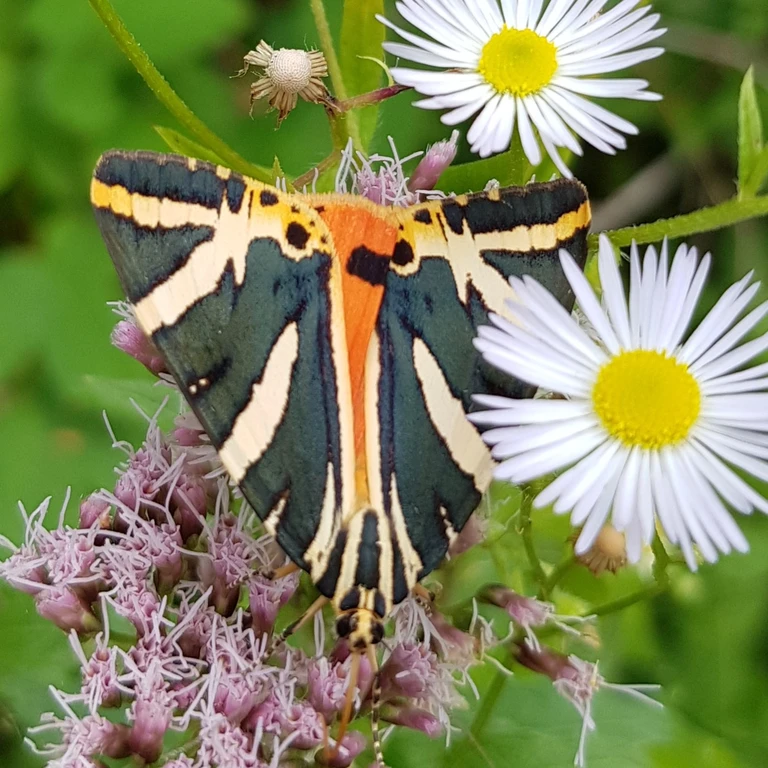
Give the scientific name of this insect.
Euplagia quadripunctaria
